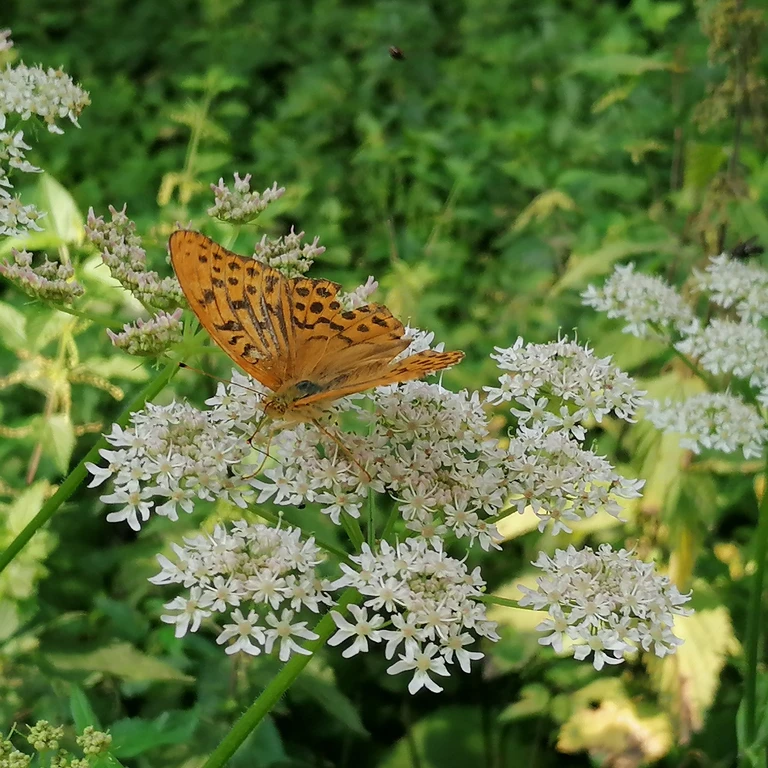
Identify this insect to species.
Argynnis paphia
